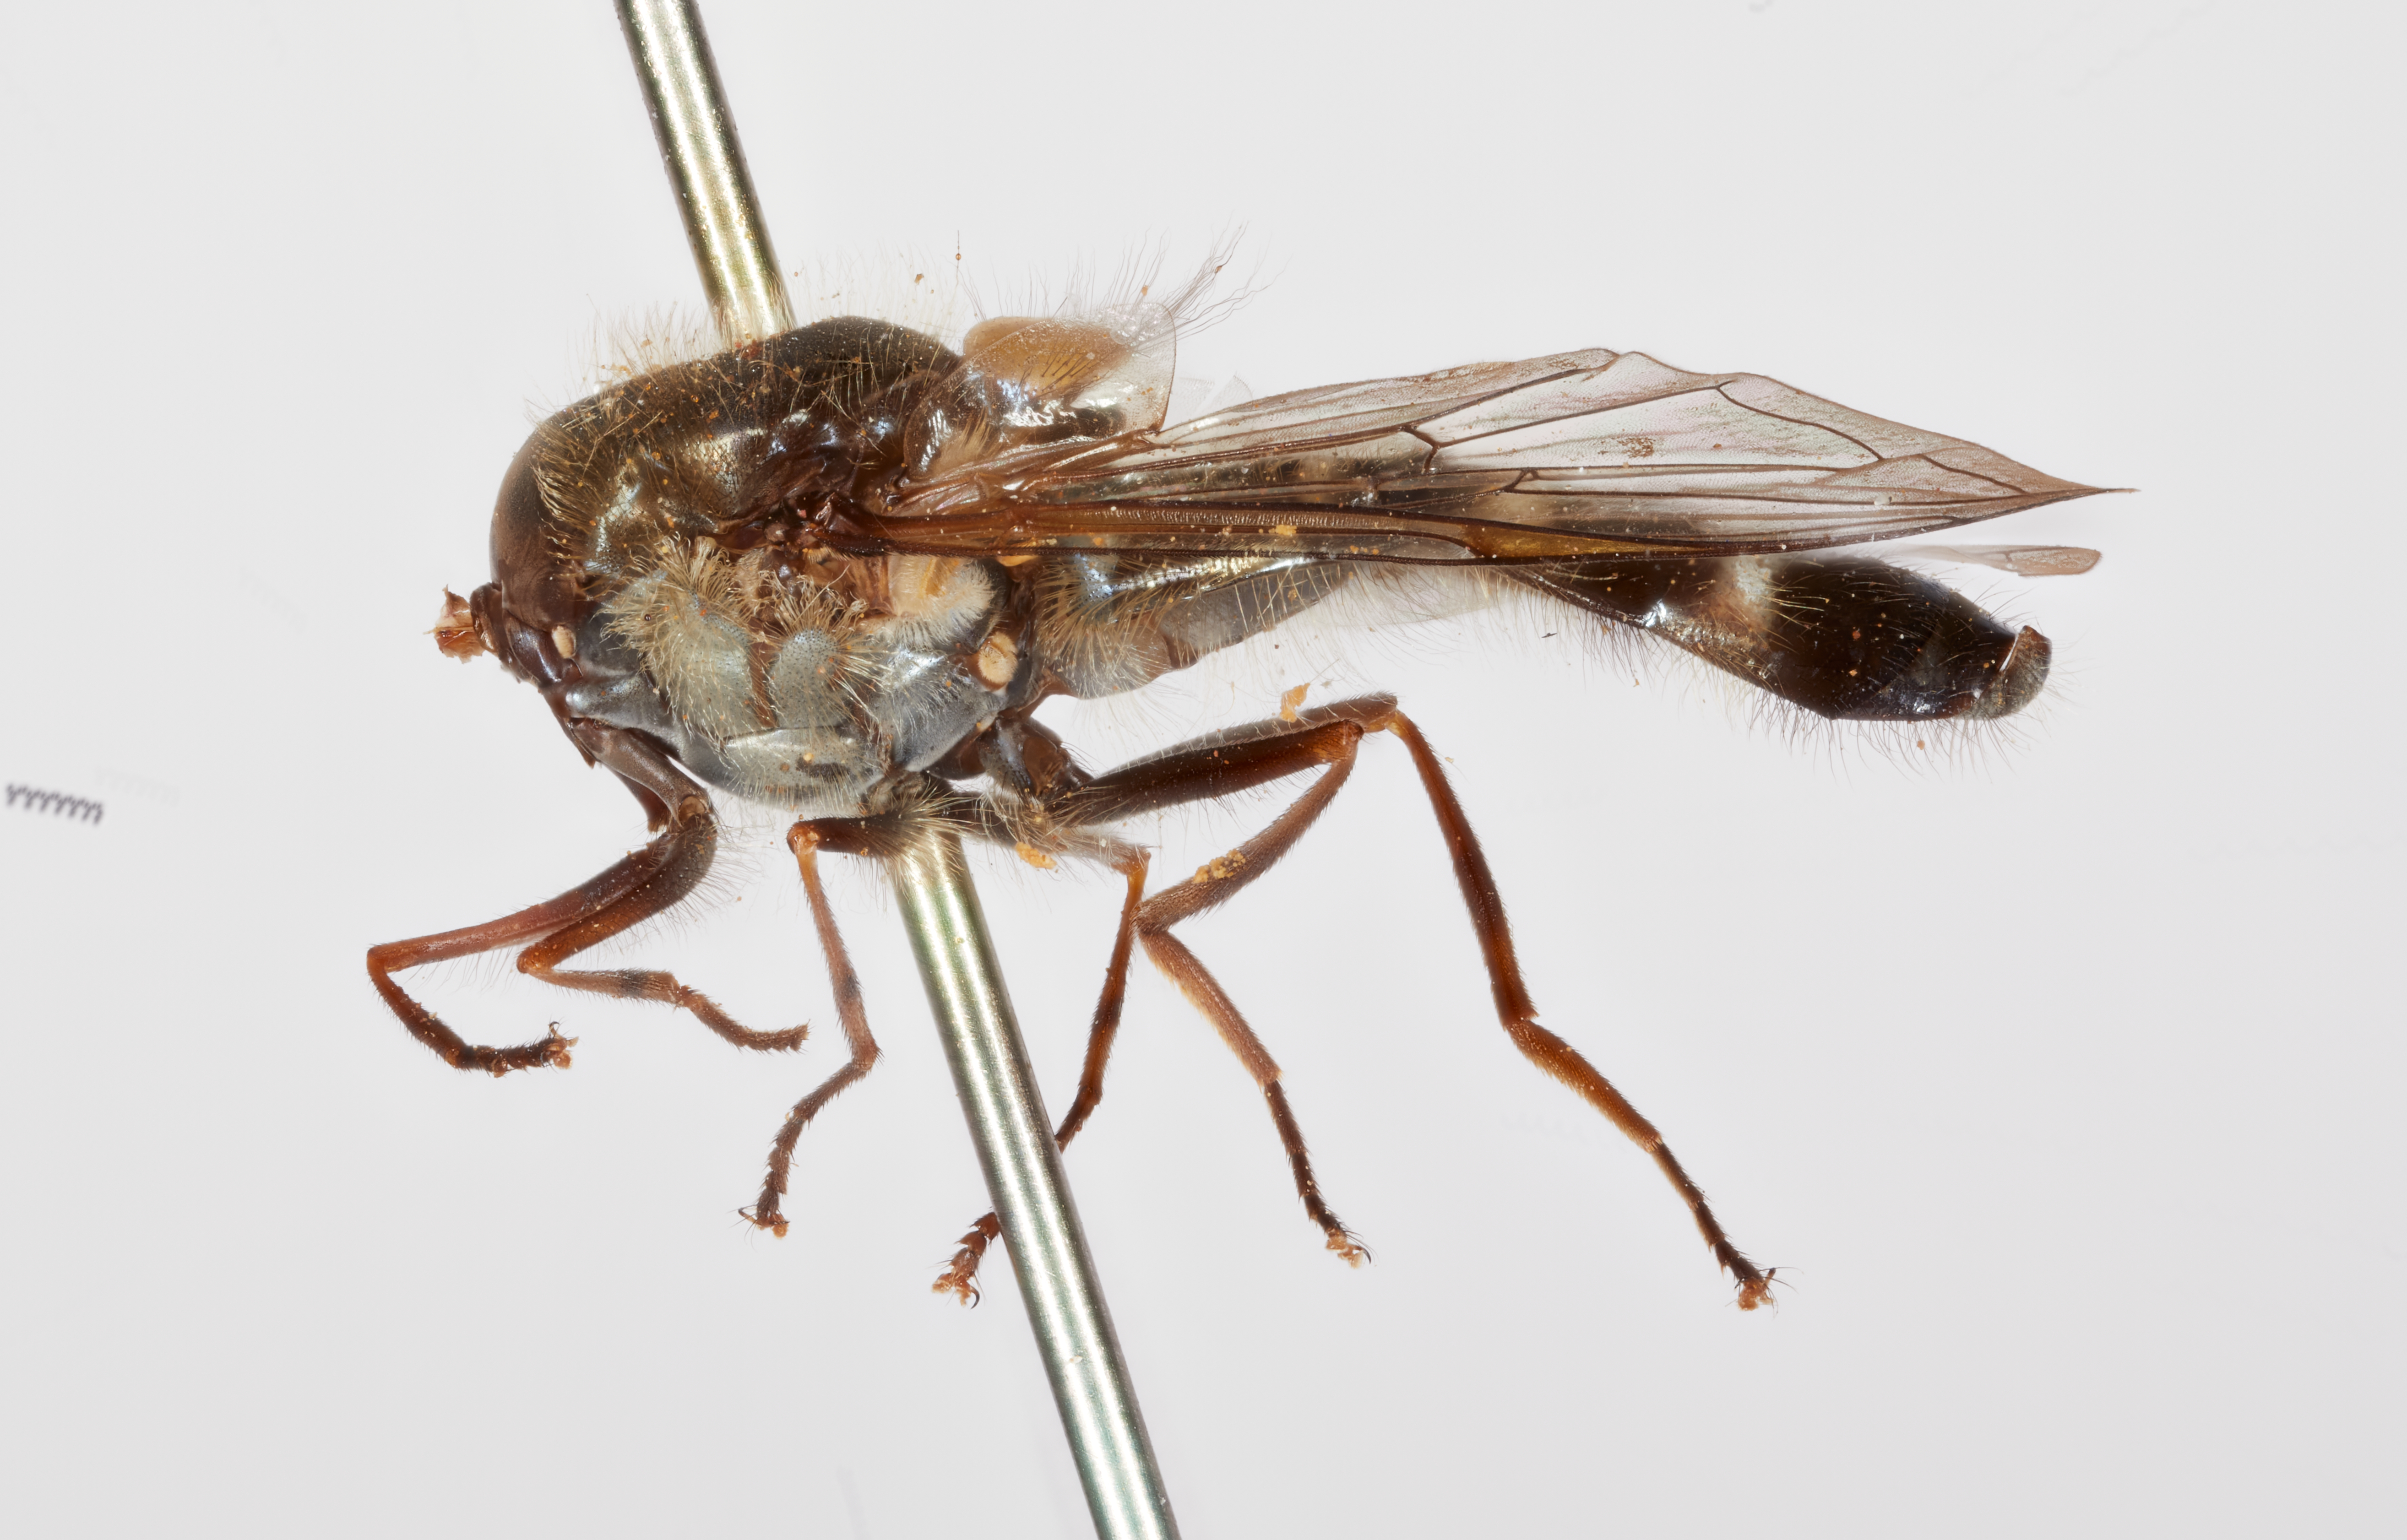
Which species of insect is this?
Betasyrphus fletcheri
